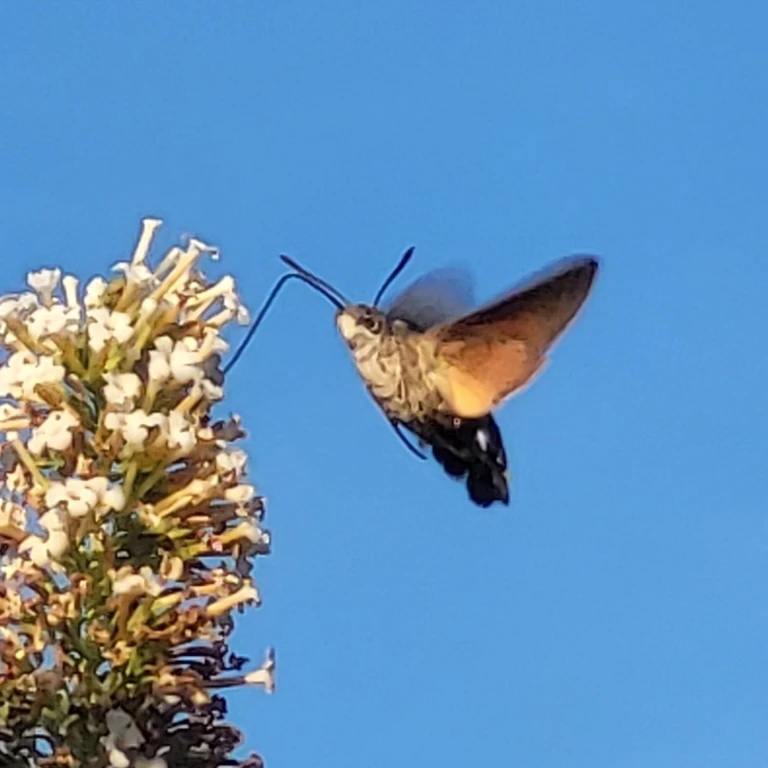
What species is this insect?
Macroglossum stellatarum
